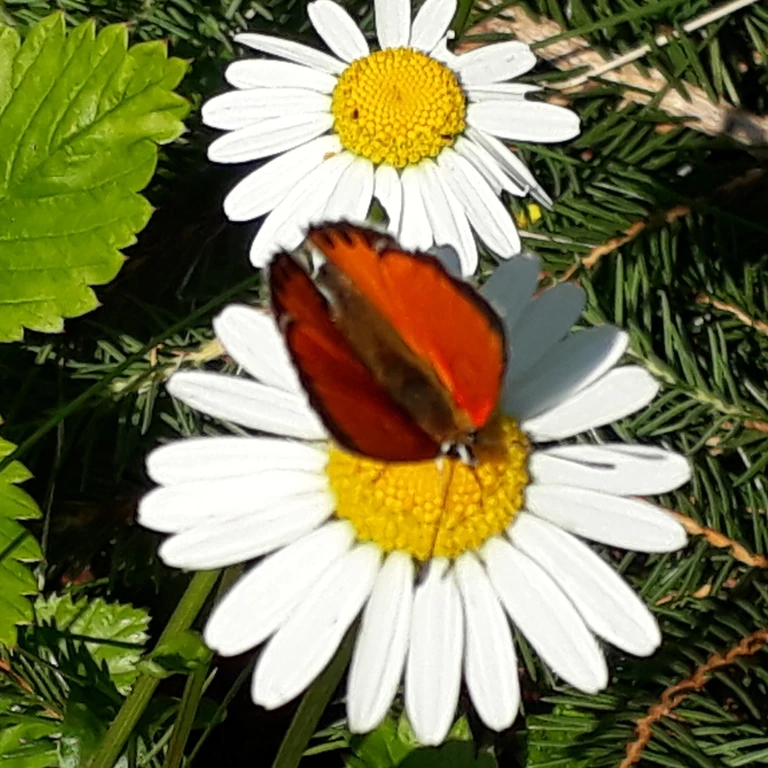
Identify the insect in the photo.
Lycaena virgaureae
